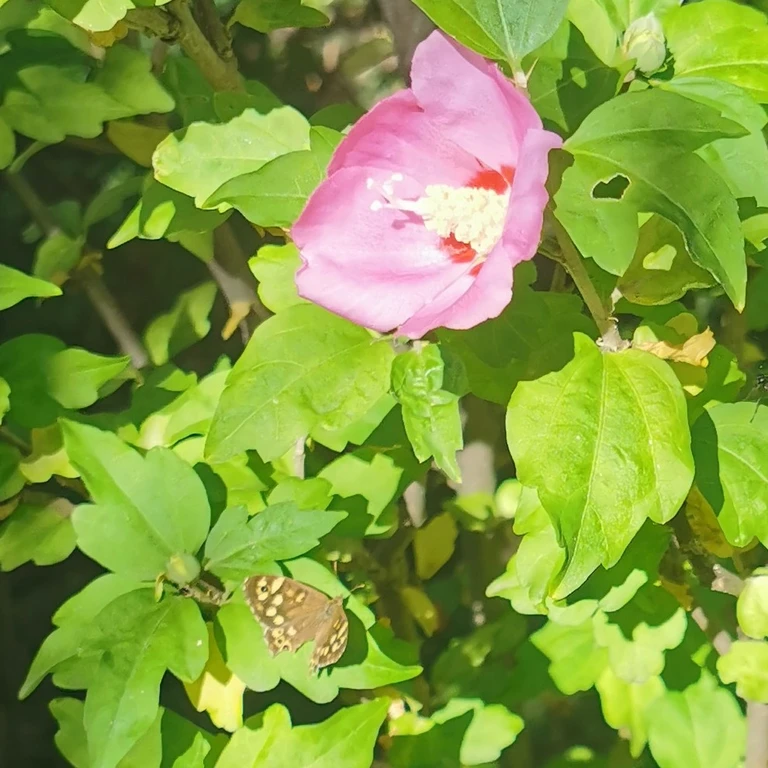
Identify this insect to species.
Pararge aegeria
